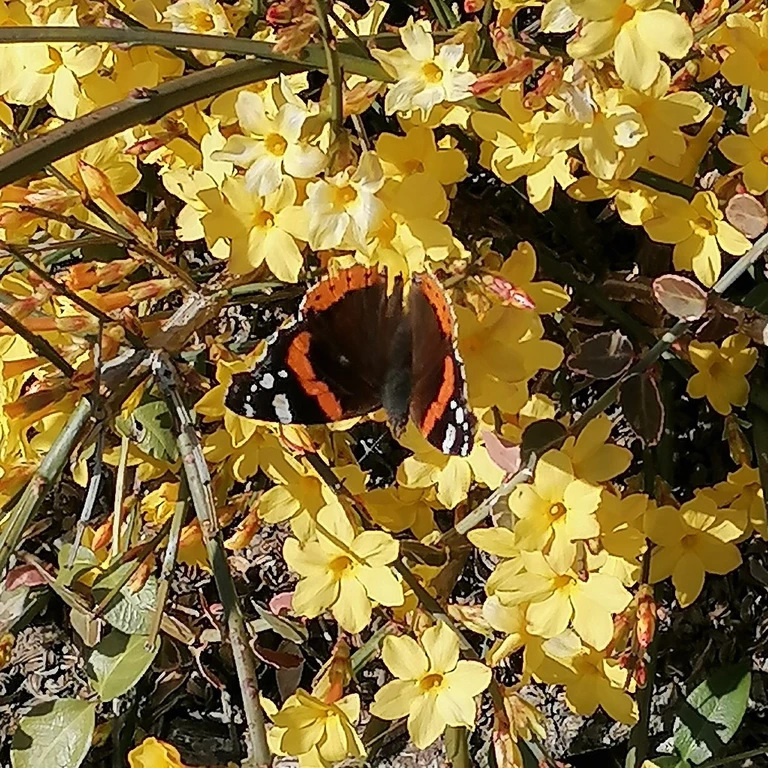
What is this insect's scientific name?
Vanessa atalanta
